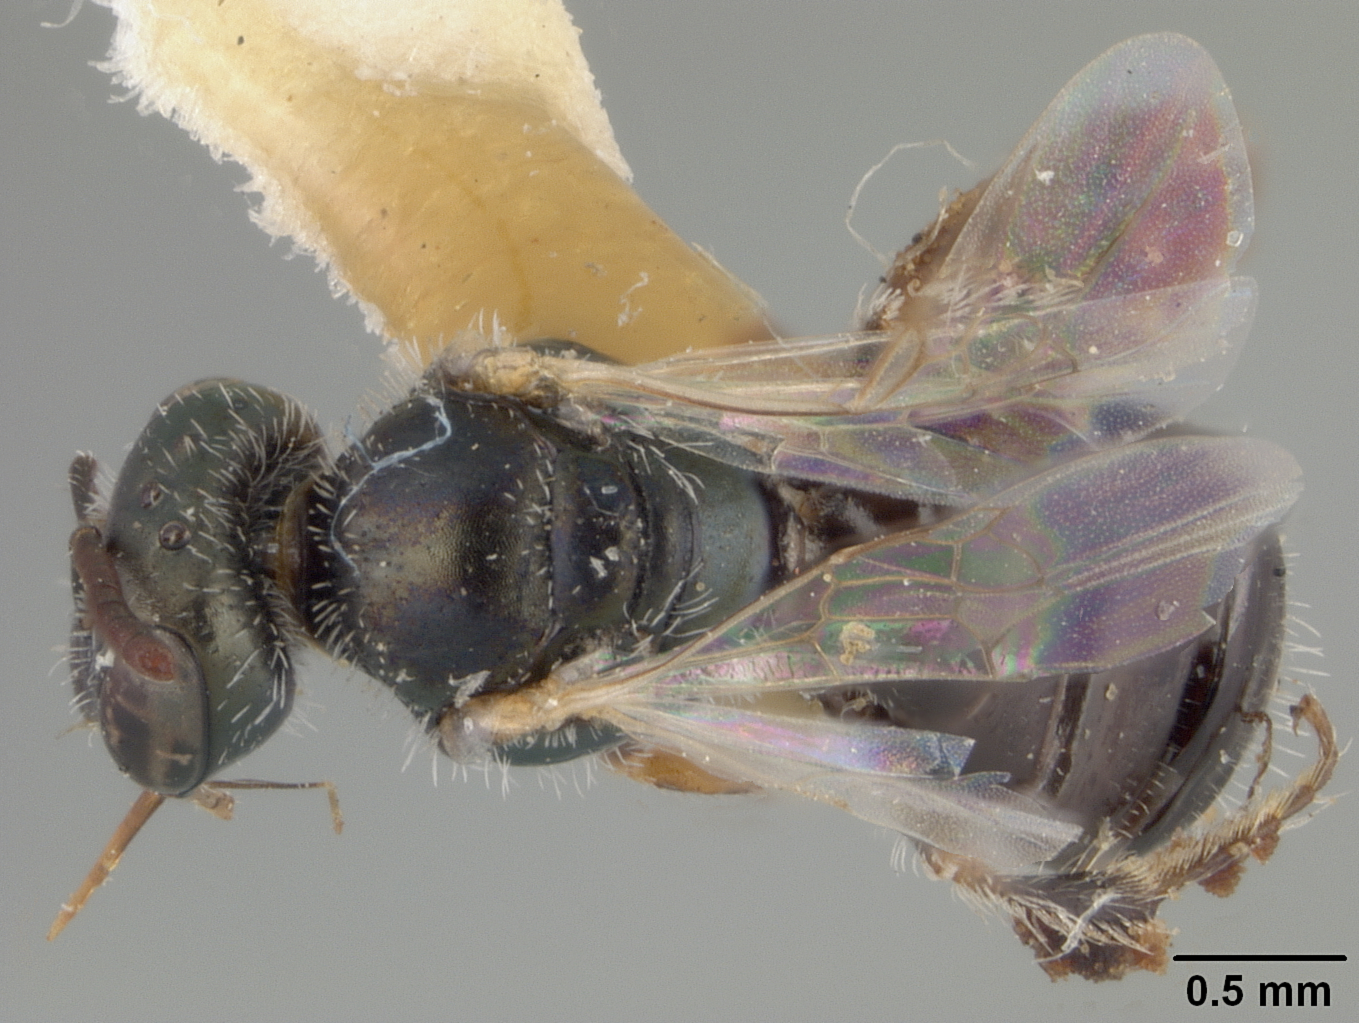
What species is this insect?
Perdita exigua
